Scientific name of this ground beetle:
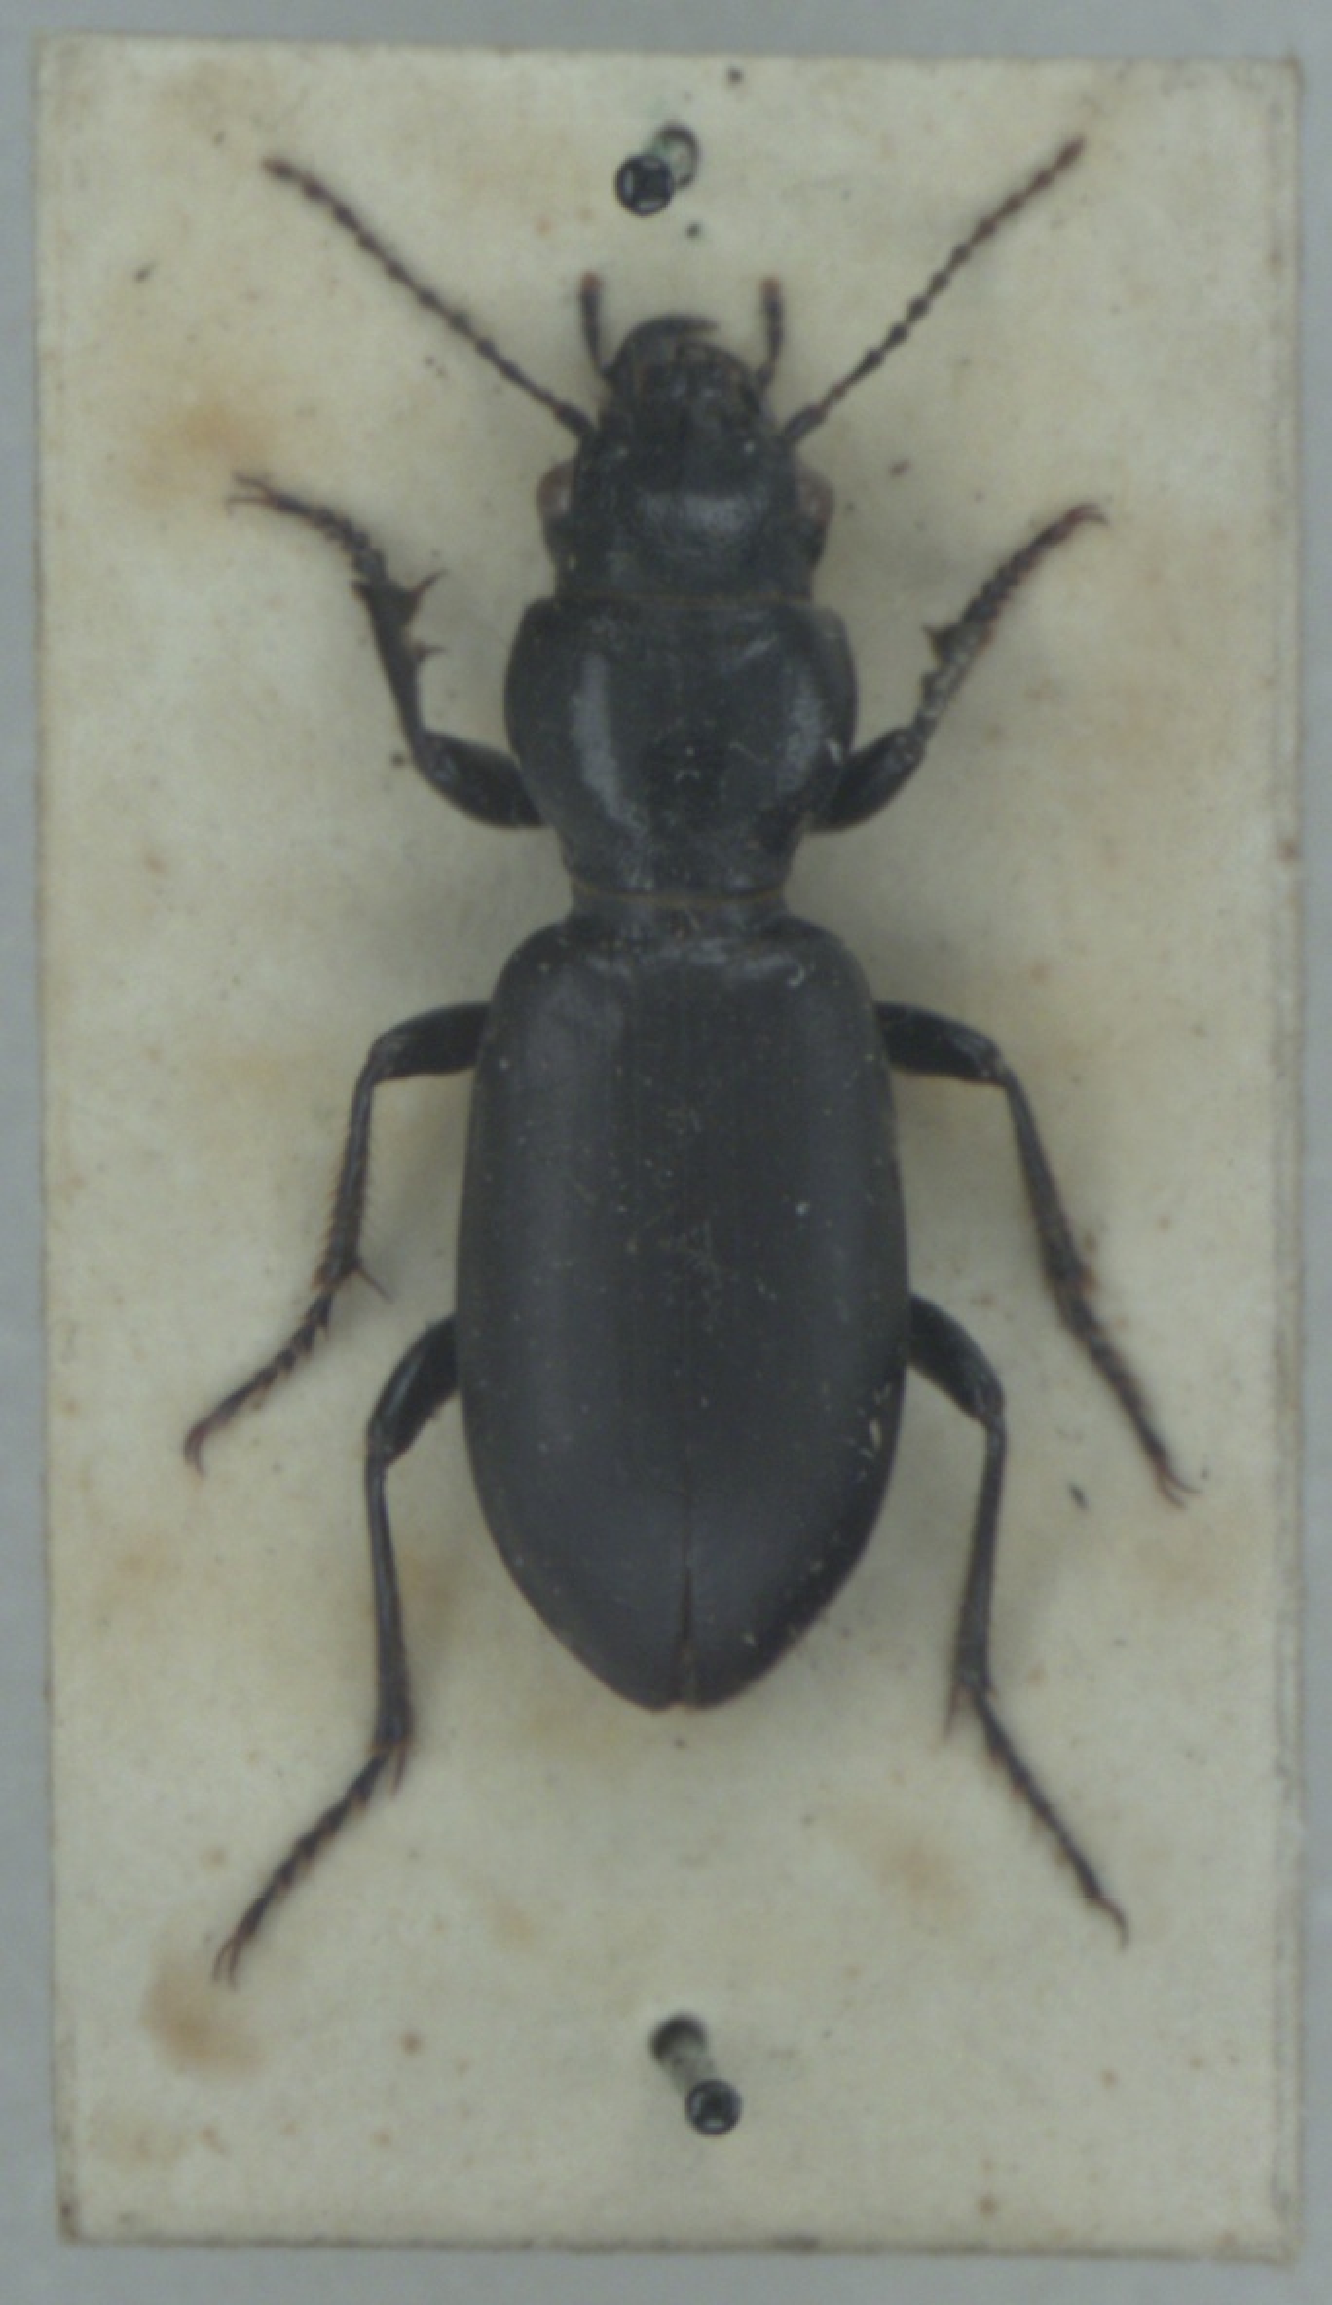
Broscus cephalotes
